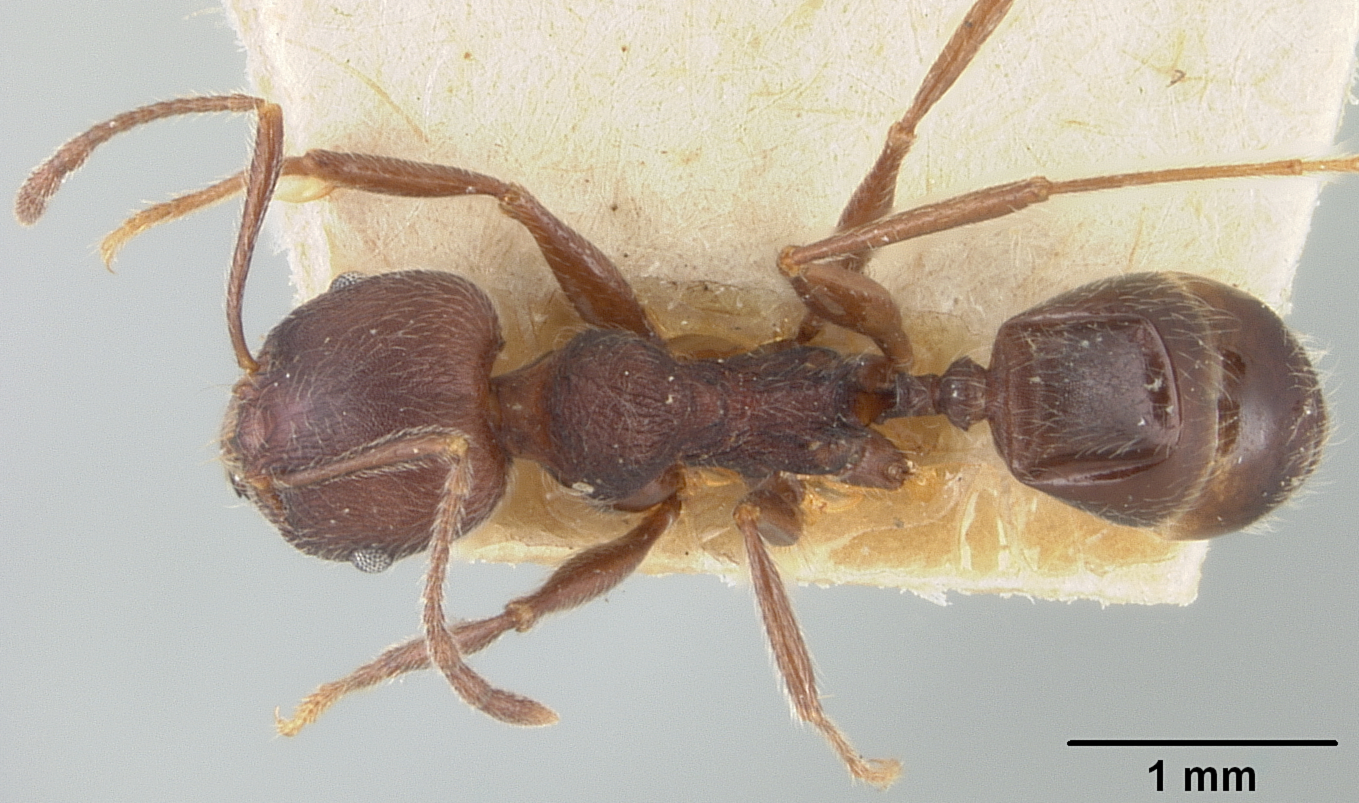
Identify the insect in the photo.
Pheidole sculpturata
